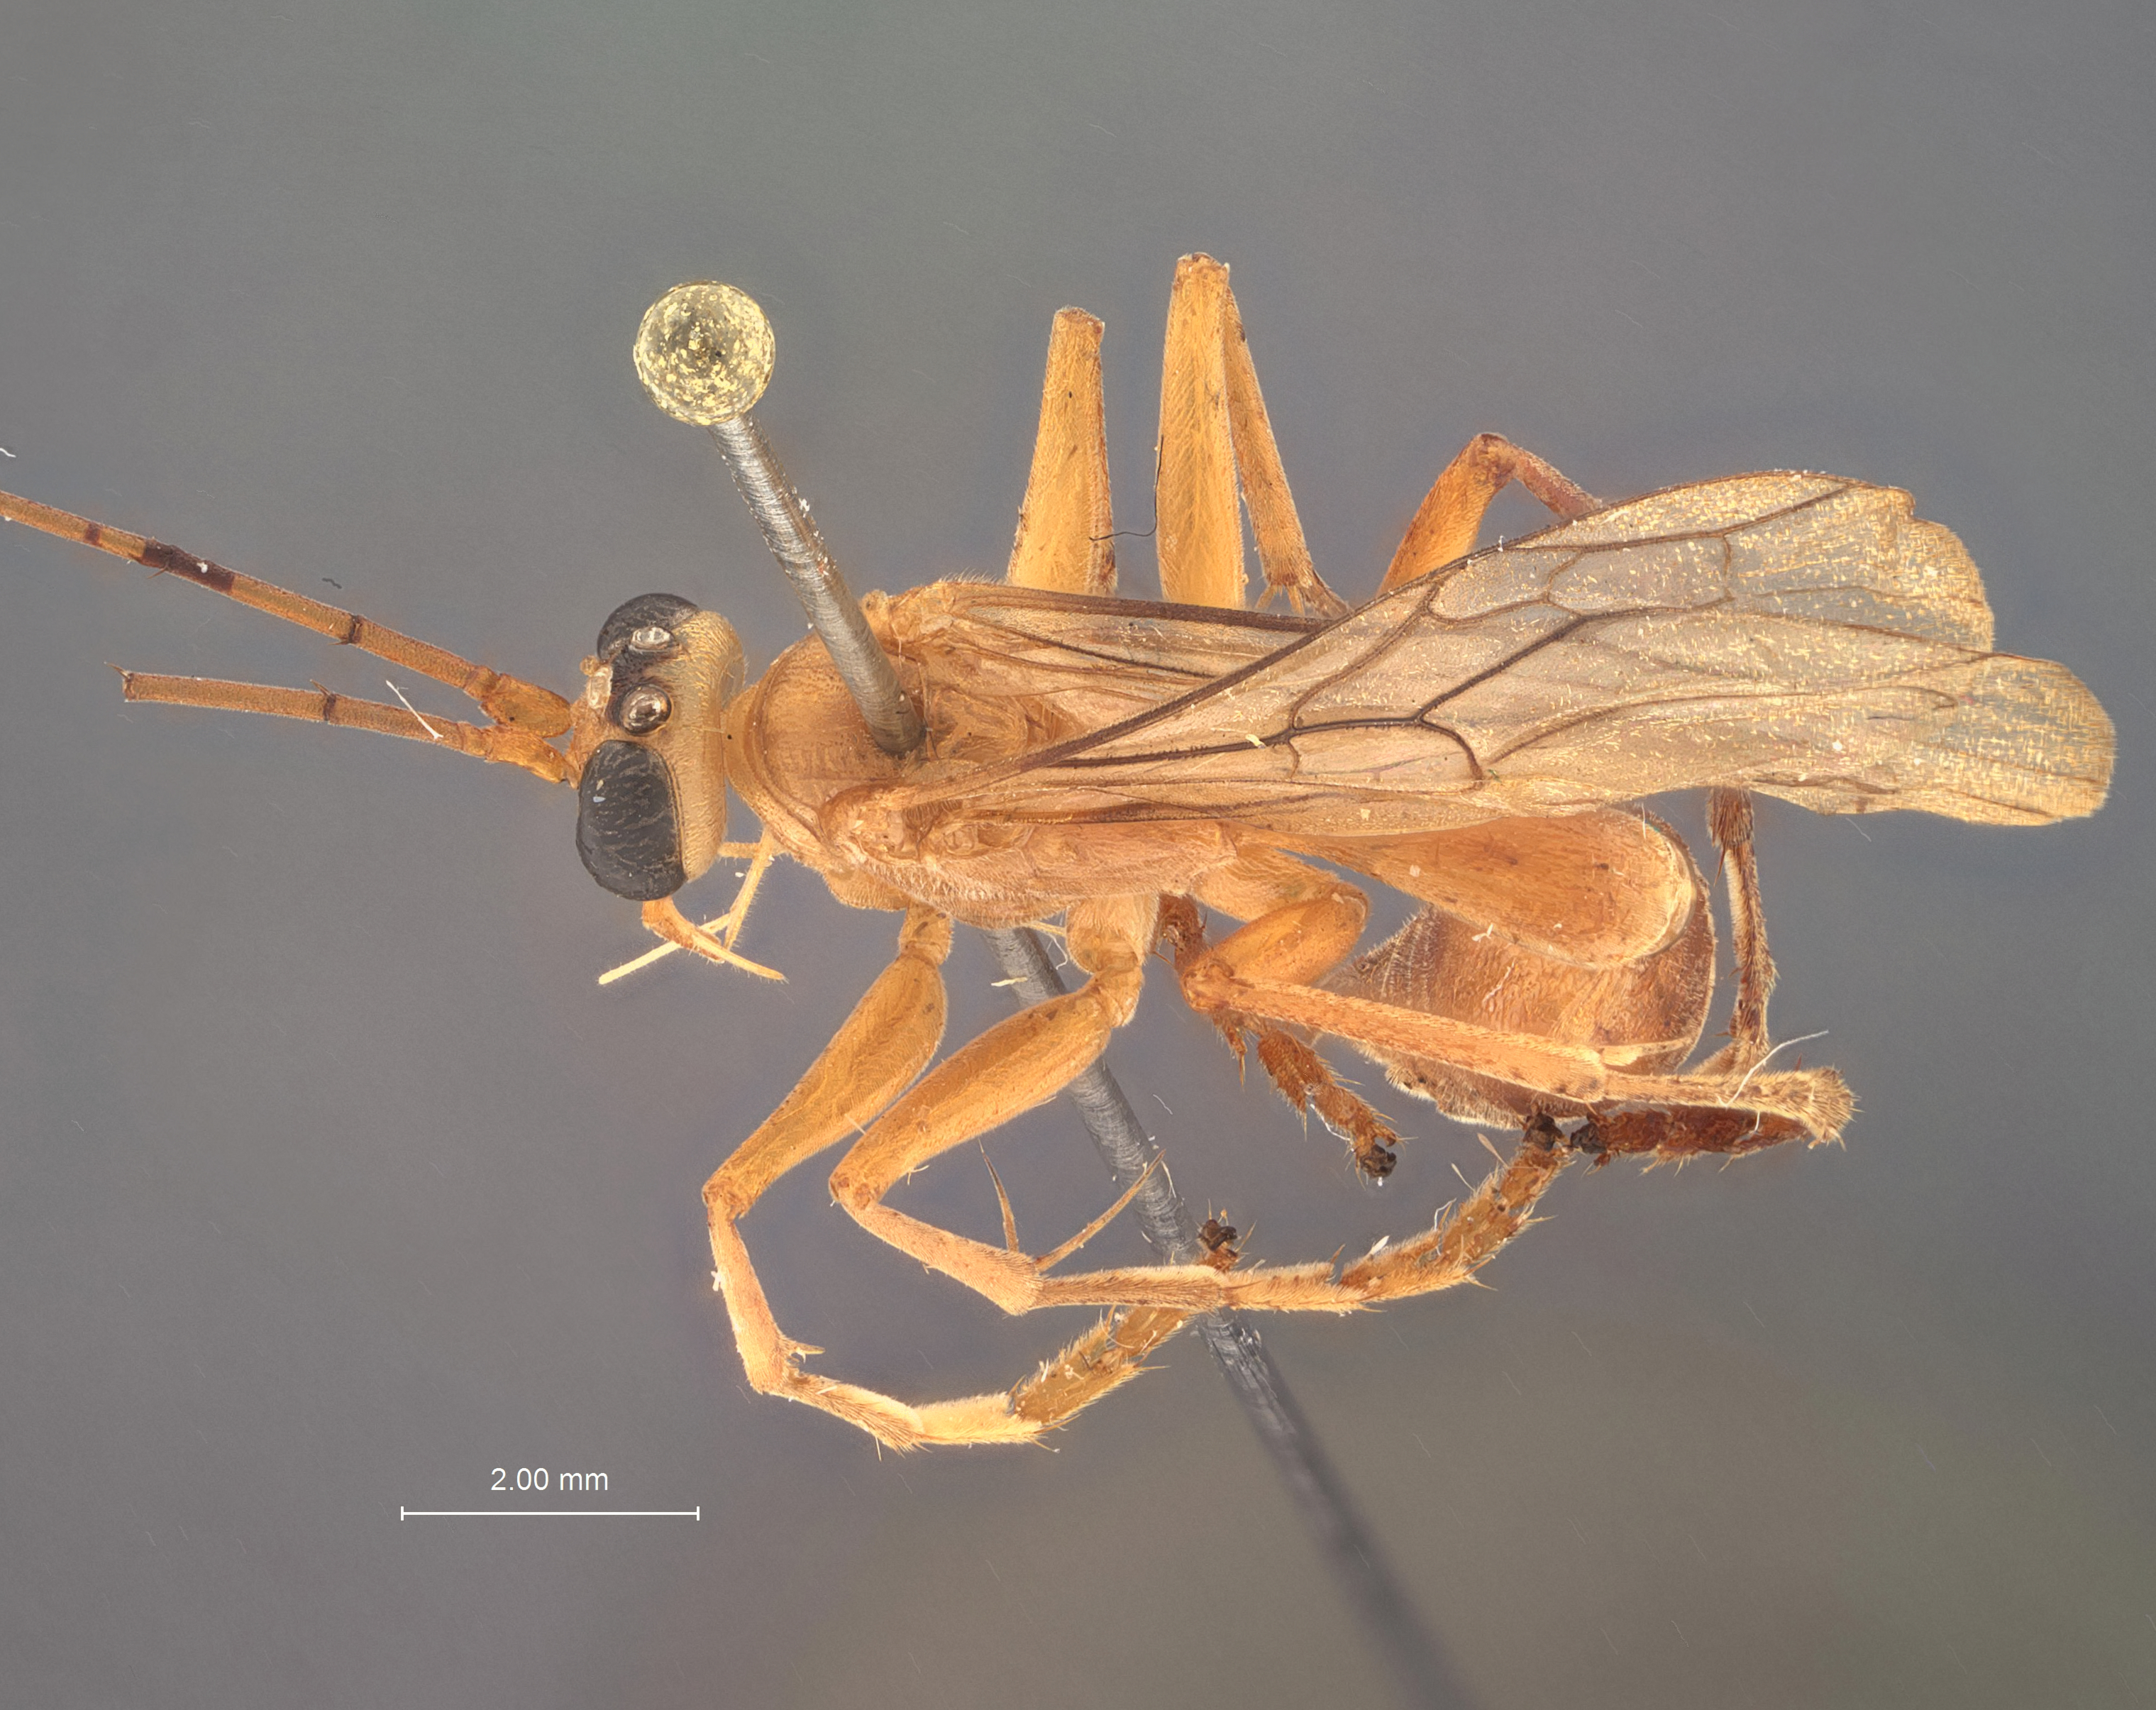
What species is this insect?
Paniscomima lottacontinua
